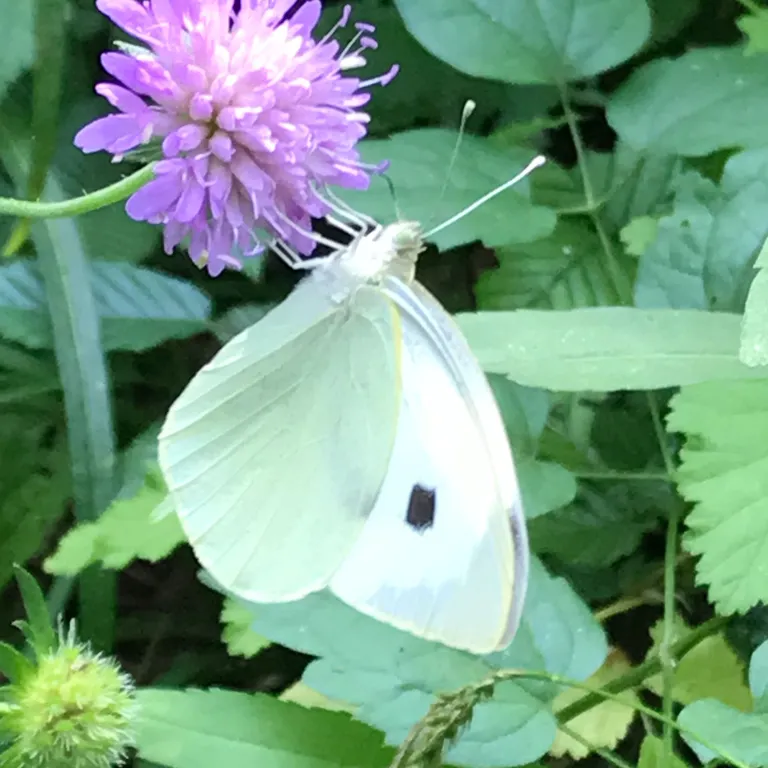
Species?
Pieris brassicae
